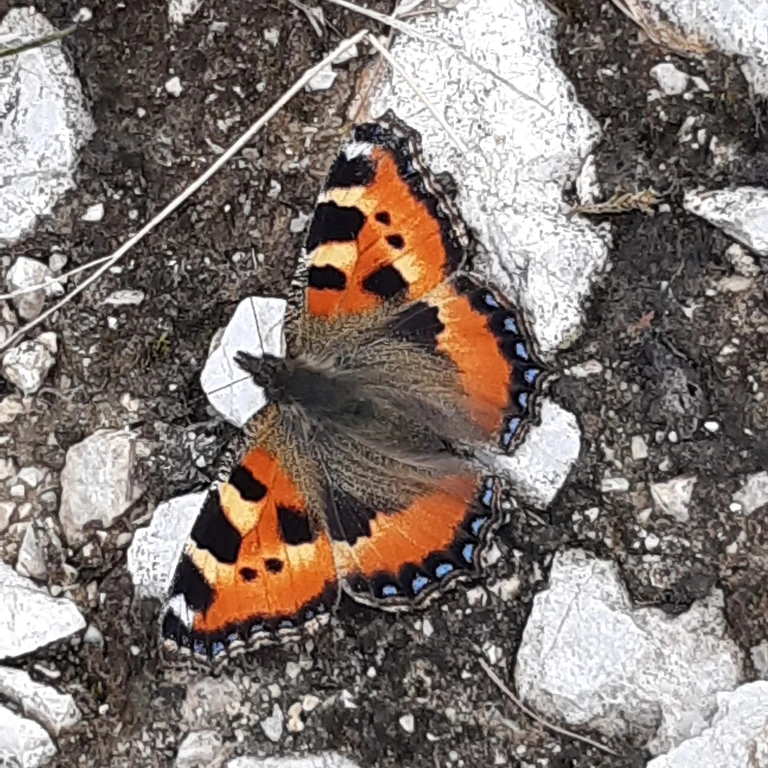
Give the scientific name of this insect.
Aglais urticae
